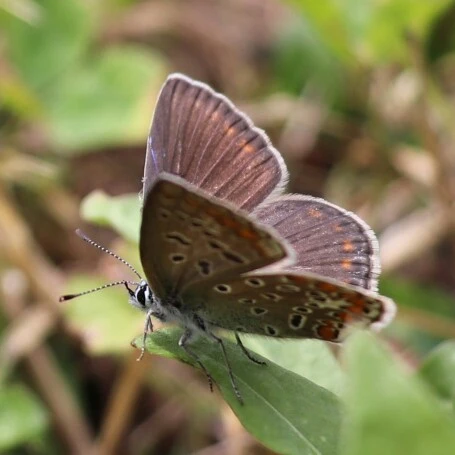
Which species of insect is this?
Polyommatus icarus
